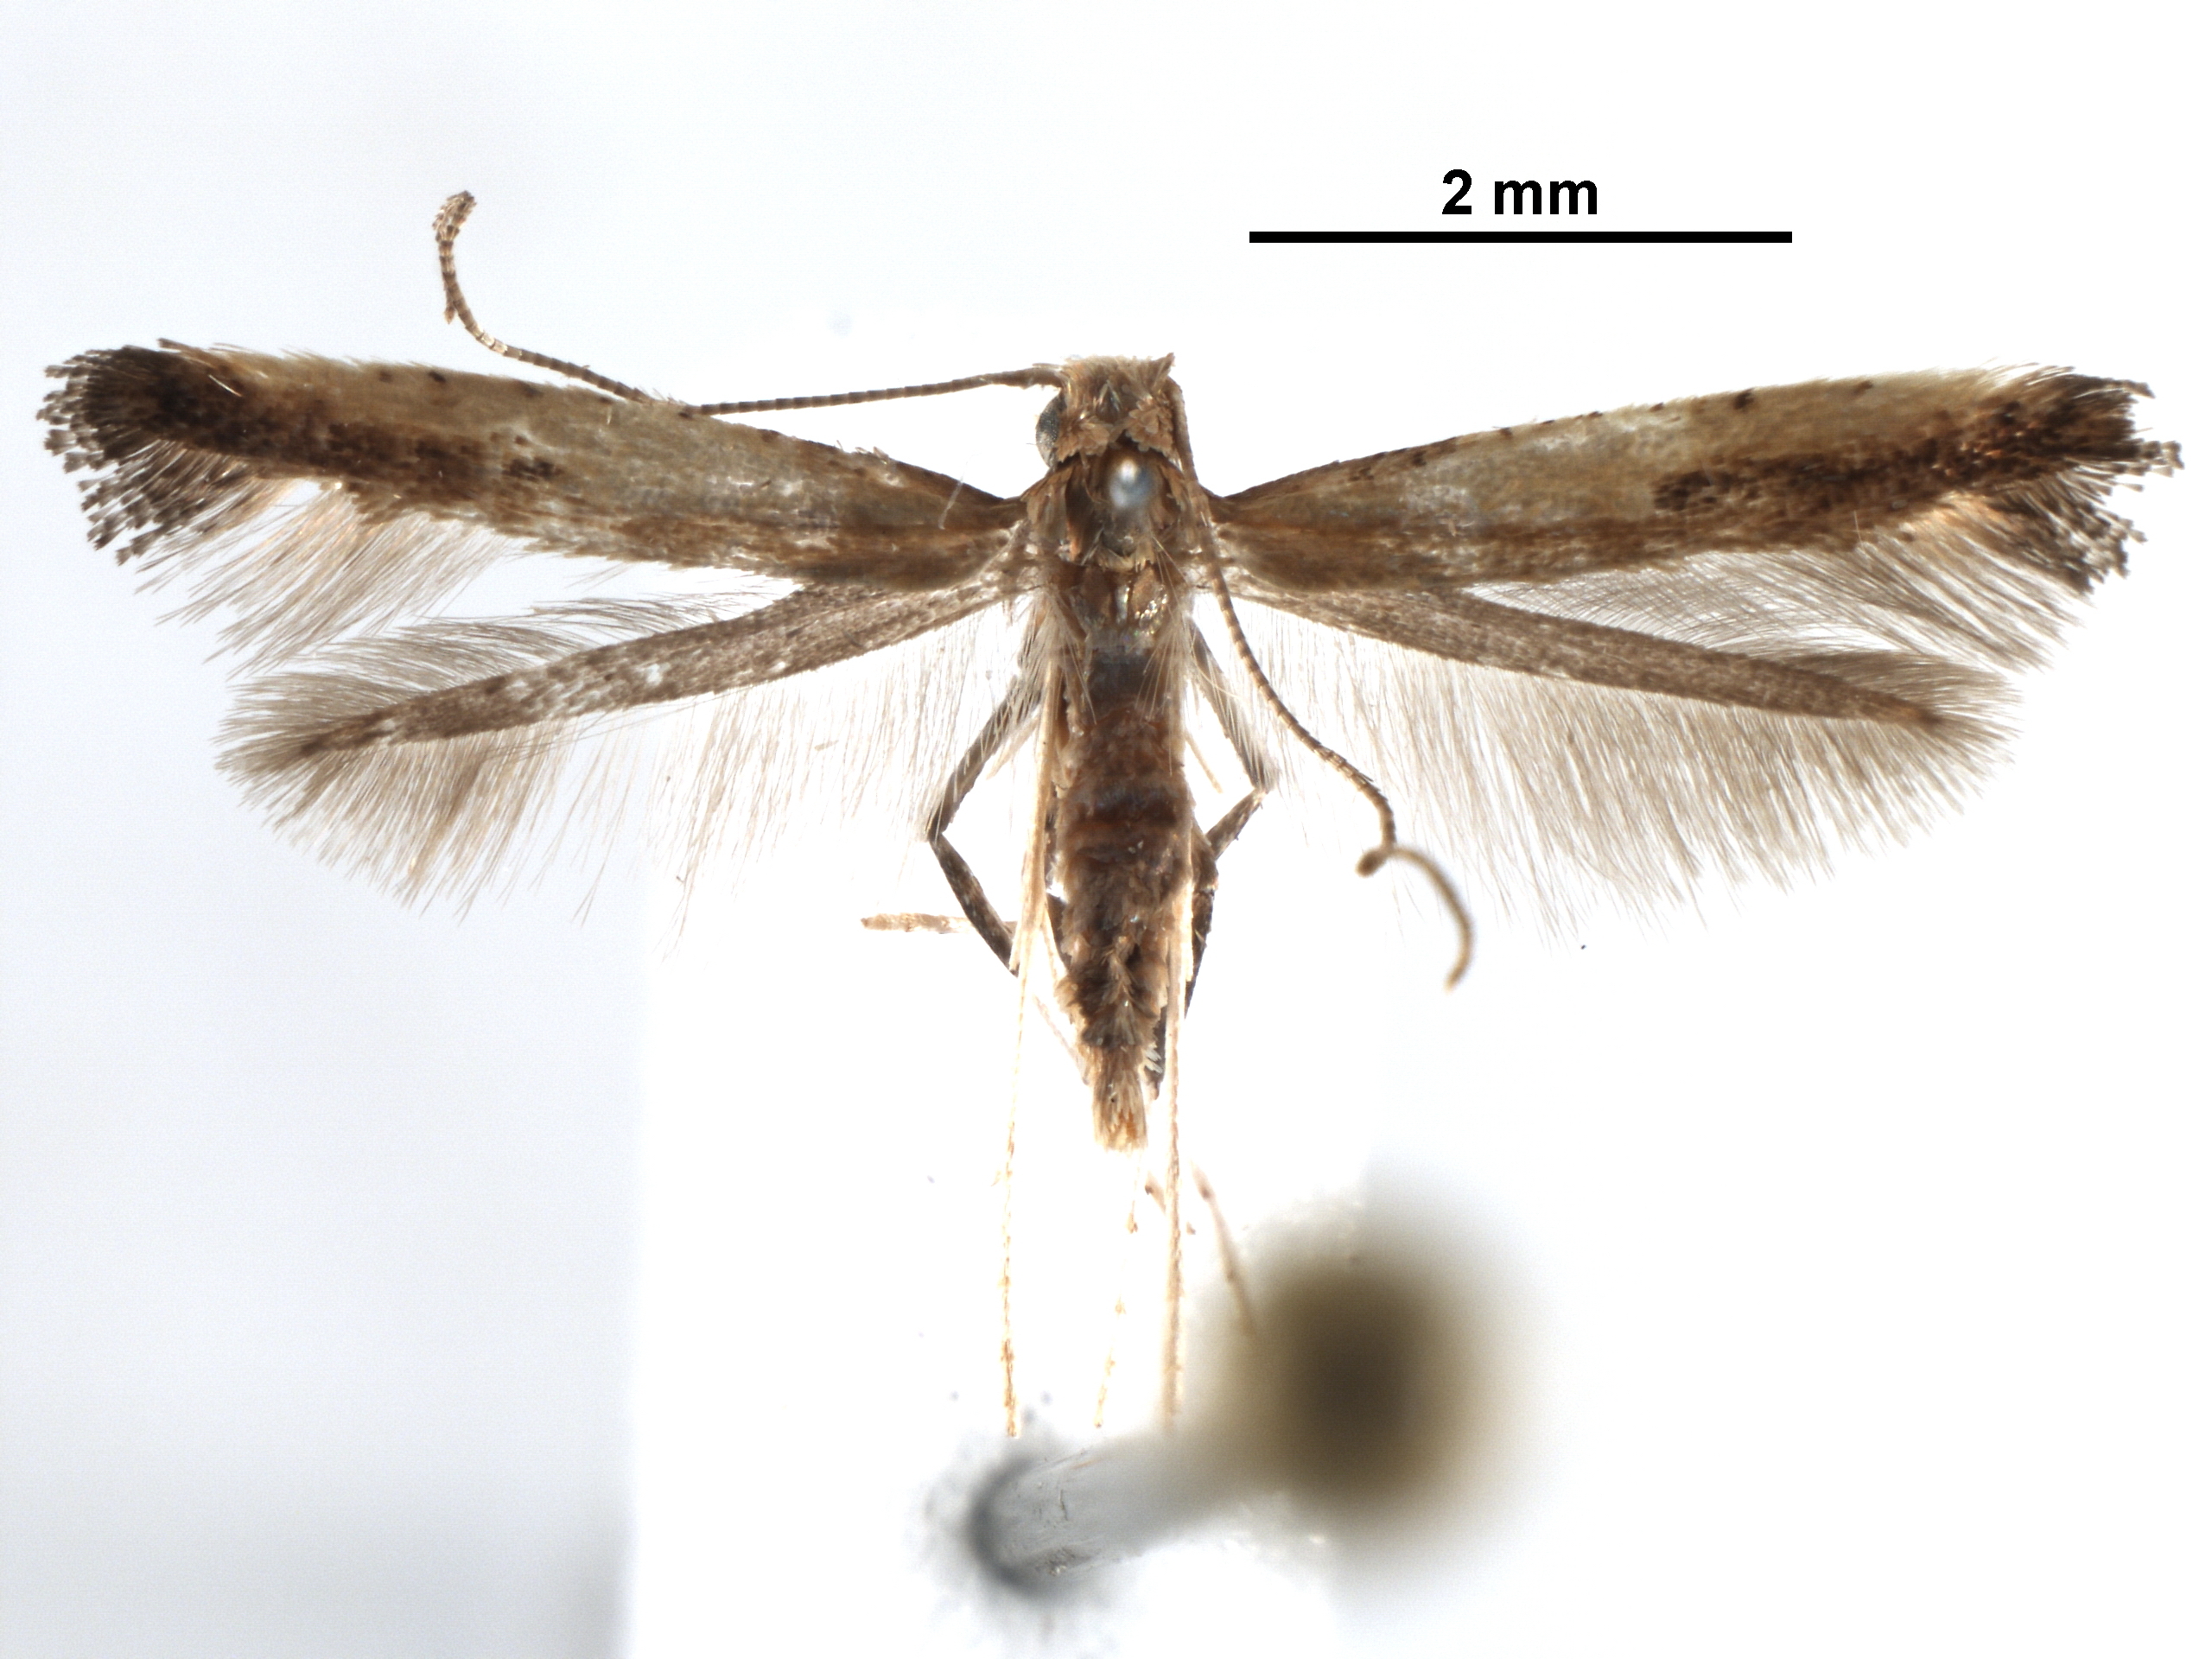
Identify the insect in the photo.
Caloptilia dondavisi
